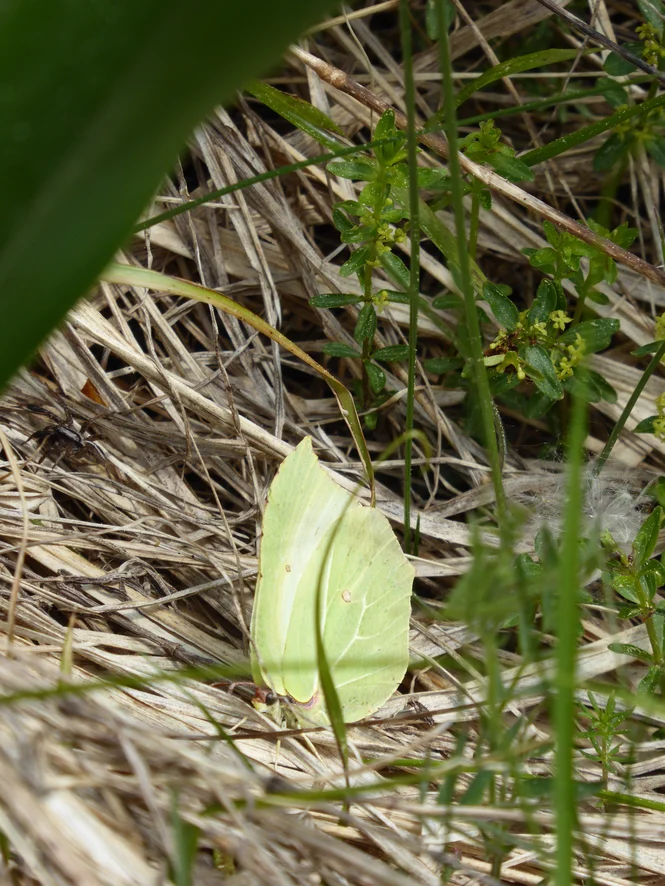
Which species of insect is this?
Gonepteryx rhamni
